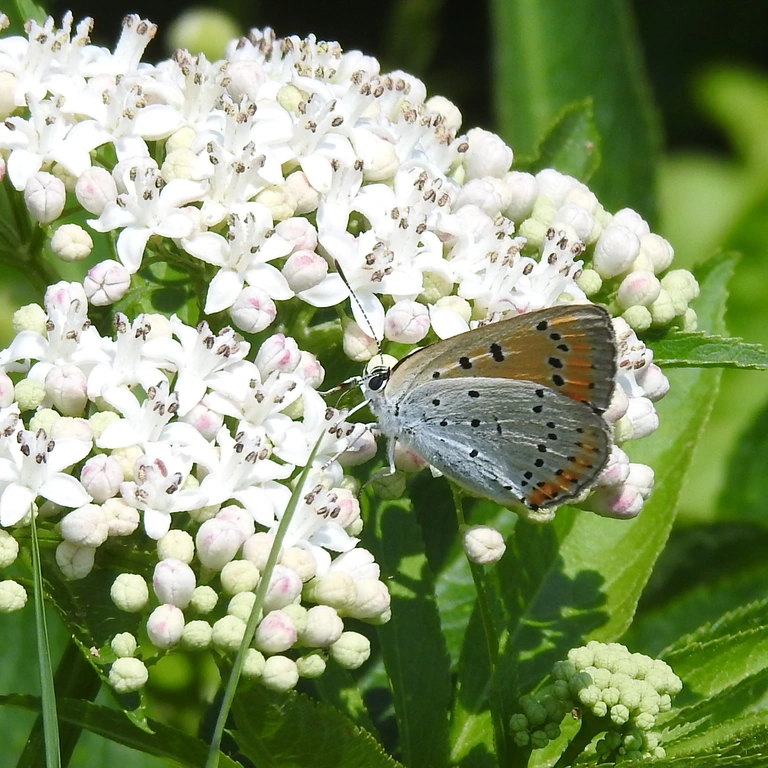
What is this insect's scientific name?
Lycaena dispar
